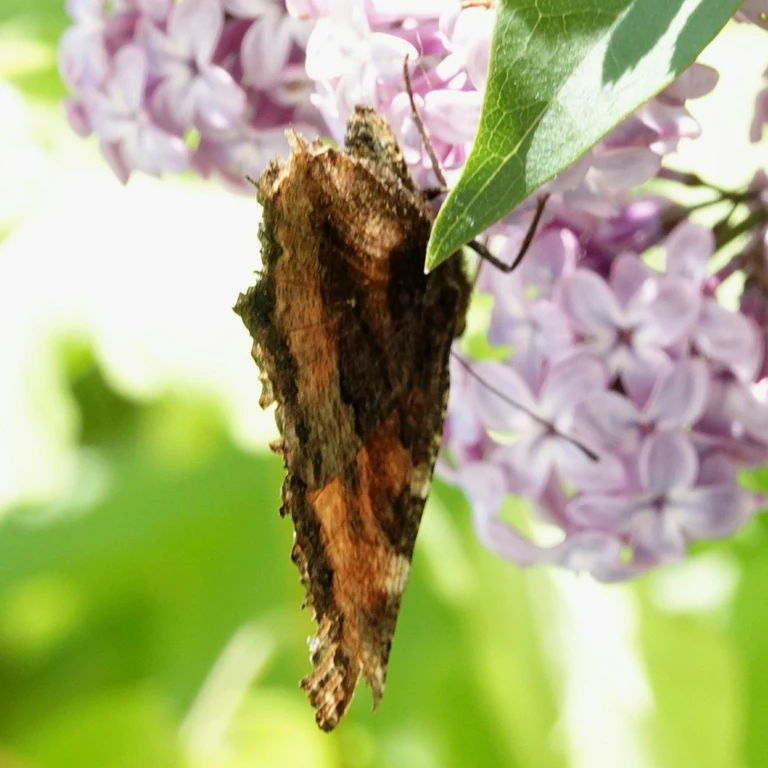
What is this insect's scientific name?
Nymphalis polychloros
